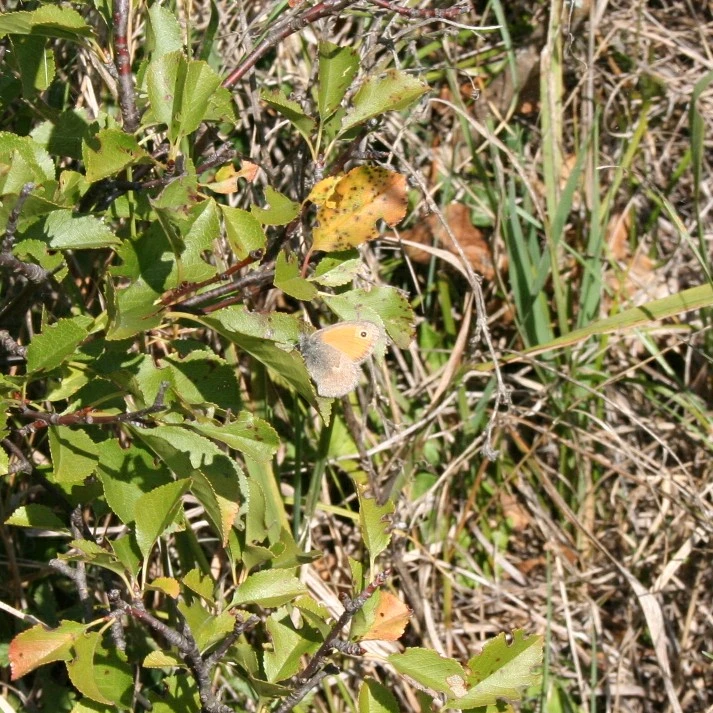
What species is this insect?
Coenonympha pamphilus
